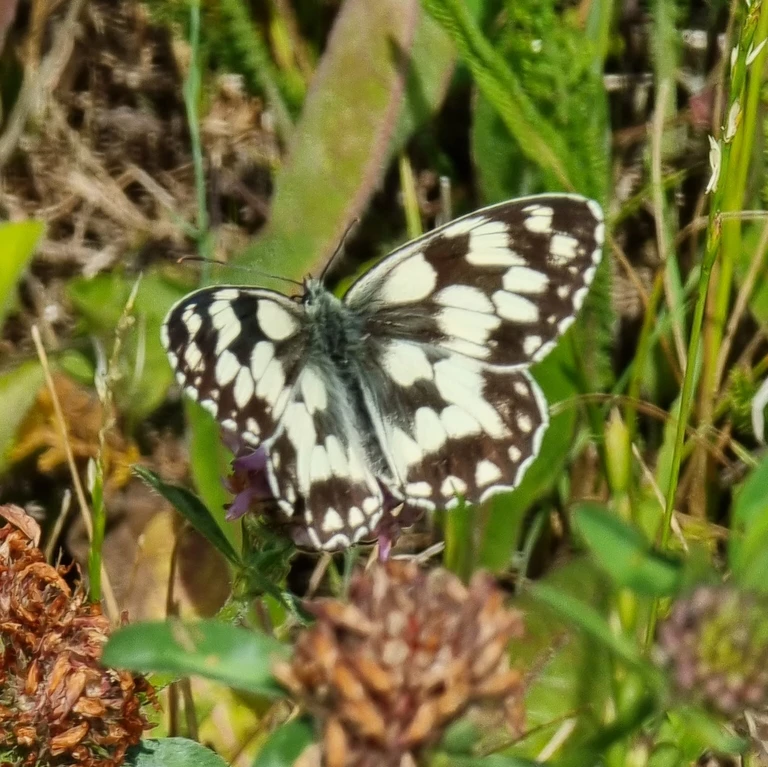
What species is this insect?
Melanargia galathea
